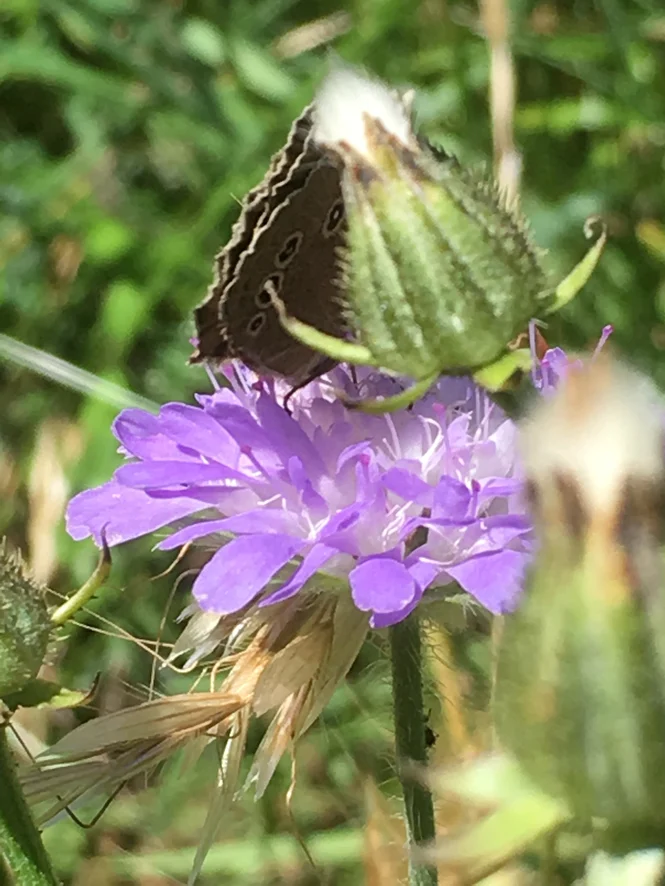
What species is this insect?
Aphantopus hyperantus
